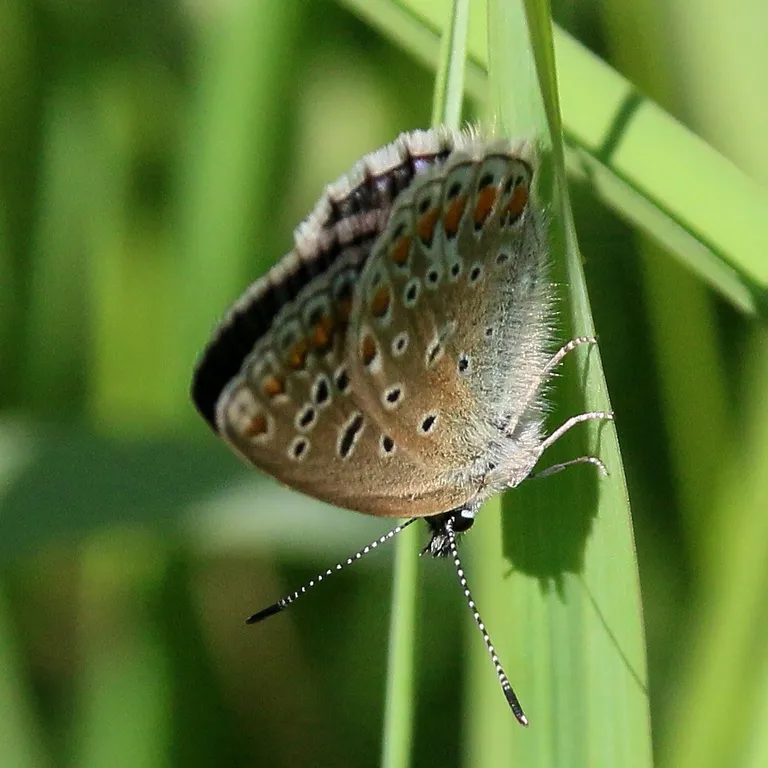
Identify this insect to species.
Polyommatus icarus
